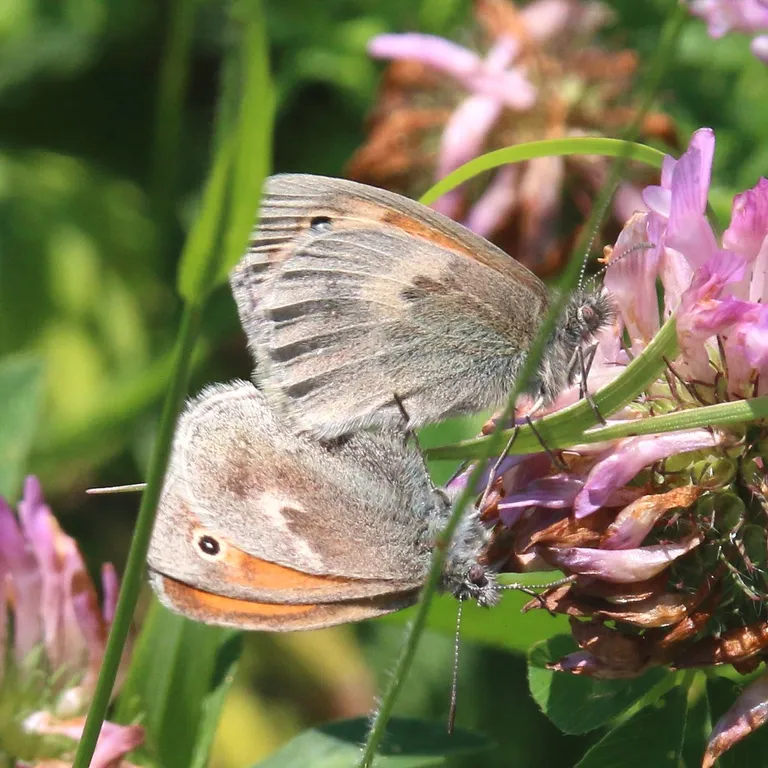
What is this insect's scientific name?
Coenonympha pamphilus
